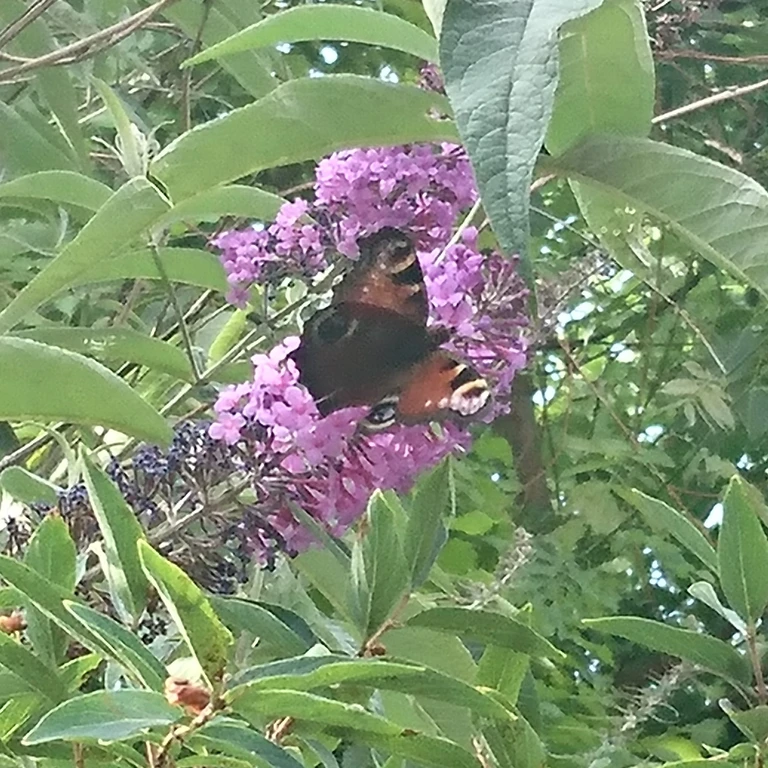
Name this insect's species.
Aglais io
